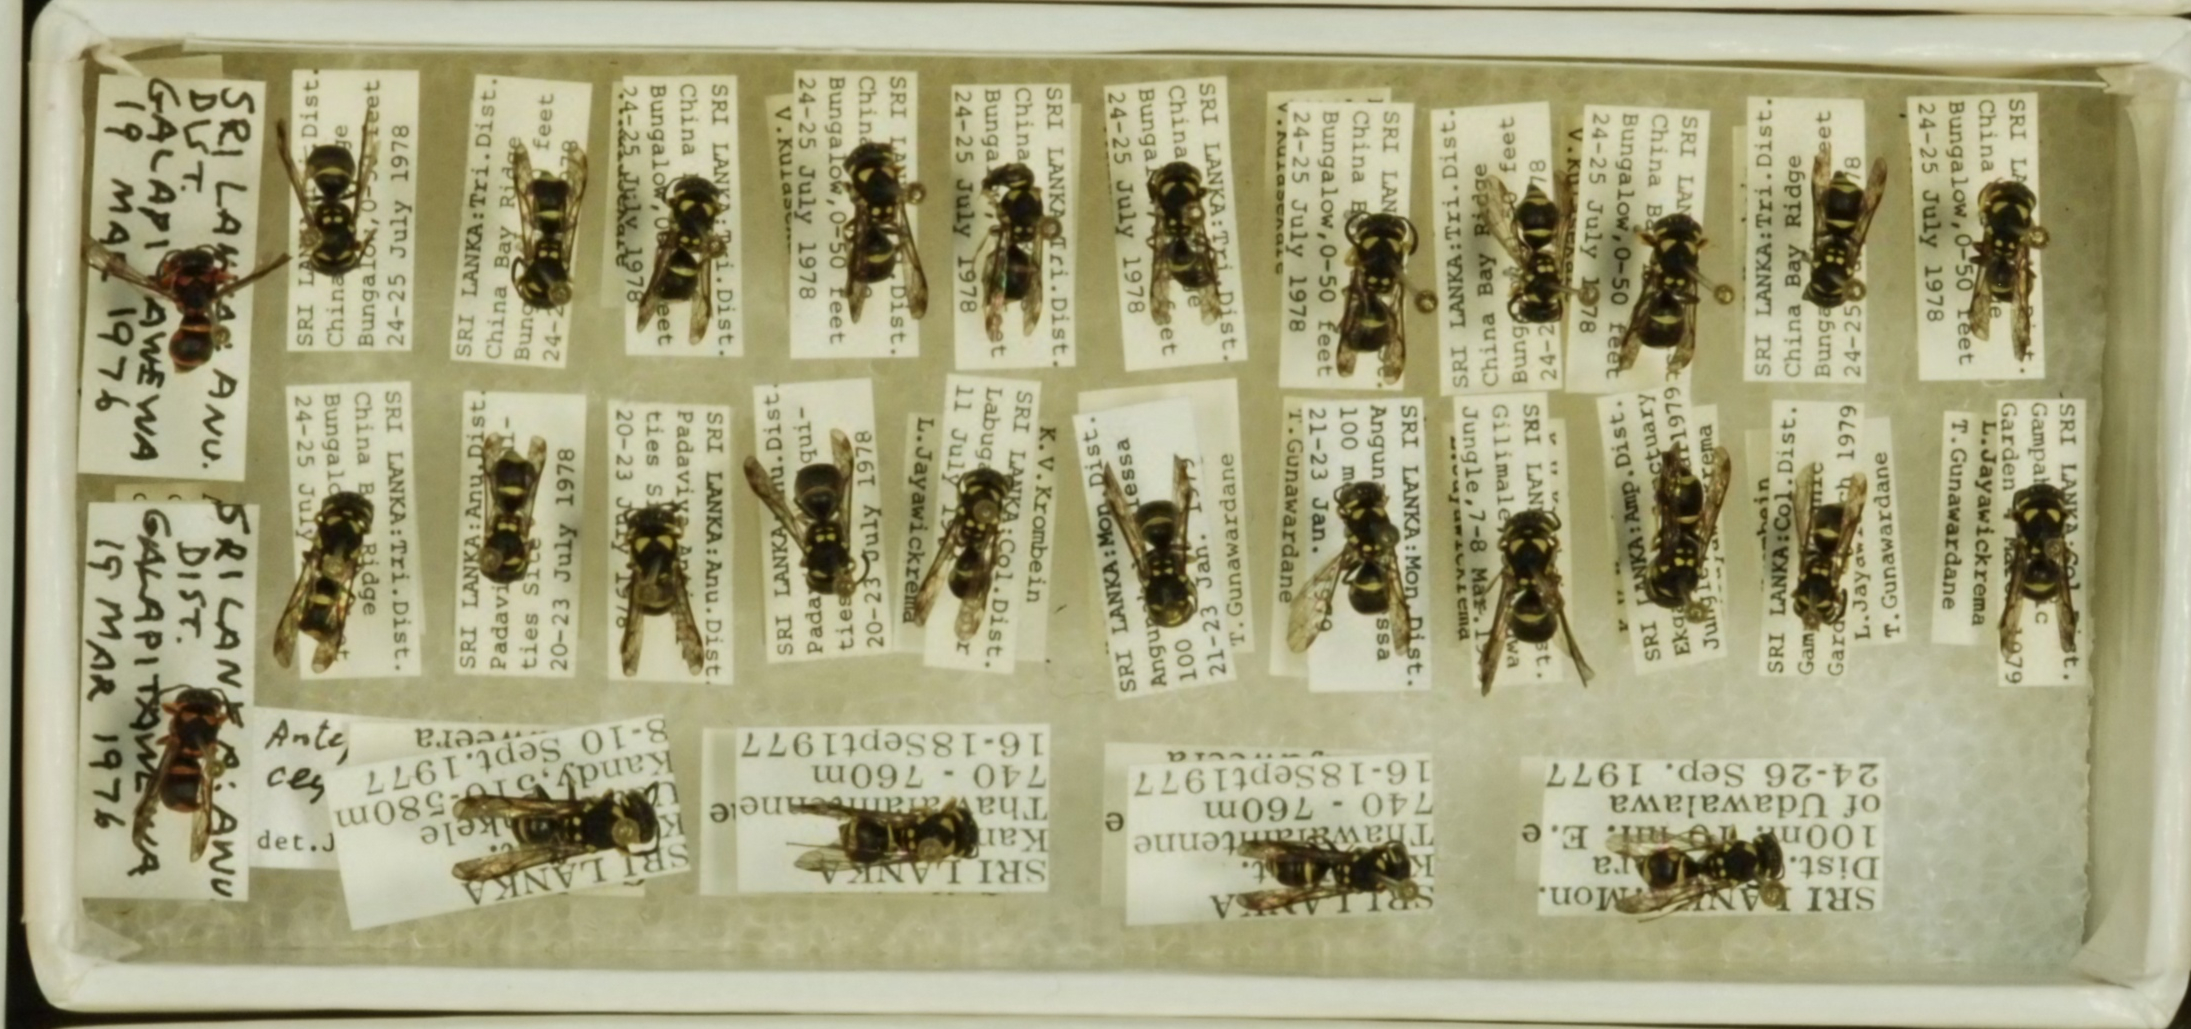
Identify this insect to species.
Antepipona ceylonica
